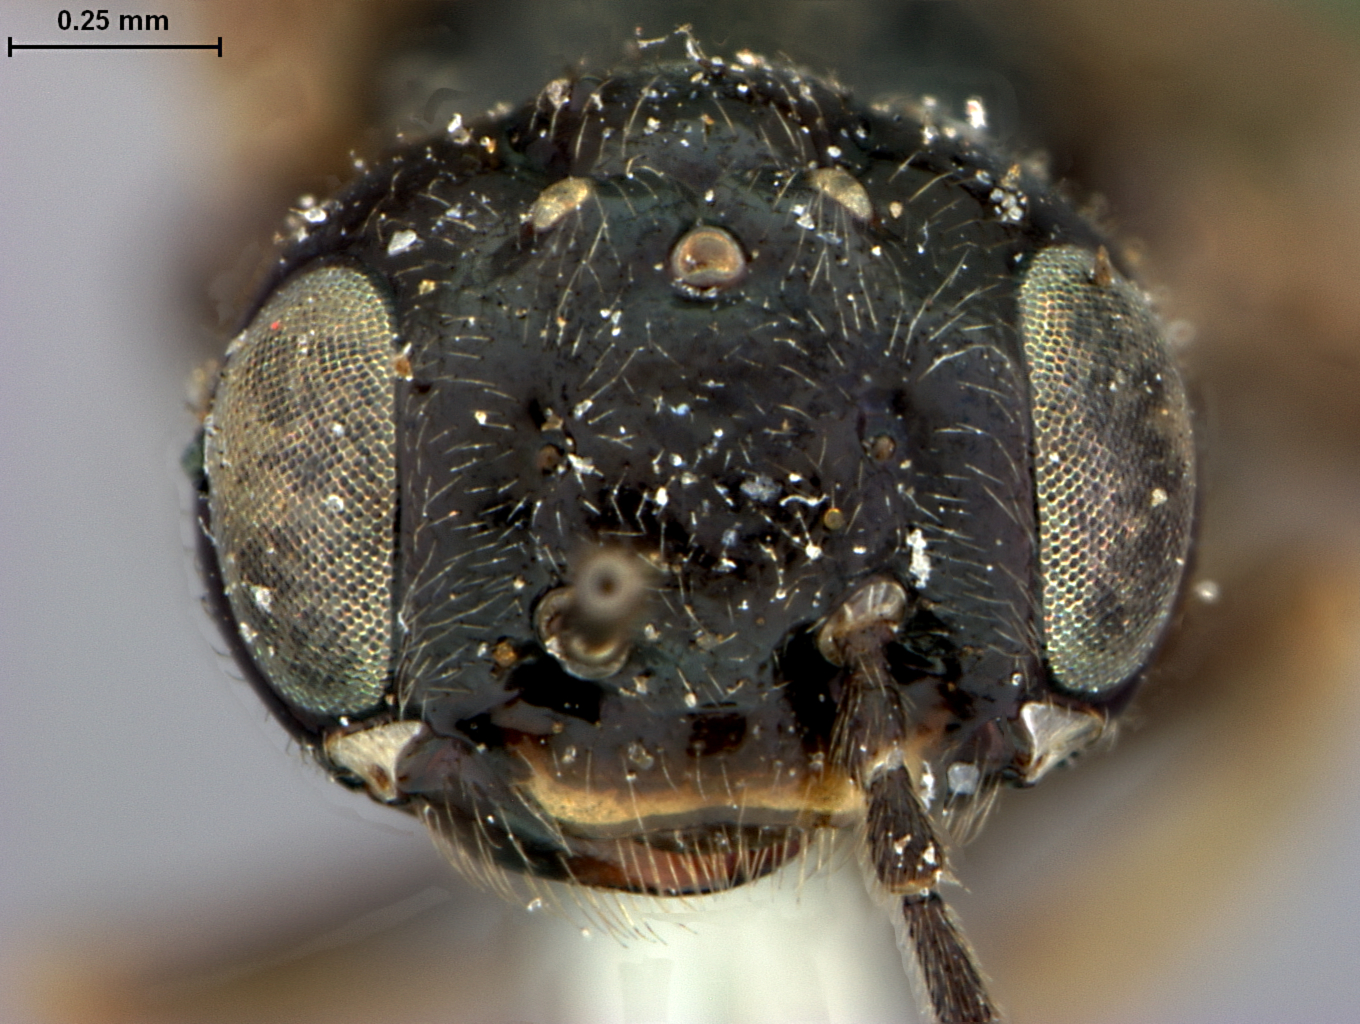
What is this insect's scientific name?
Parabates inspiratus
